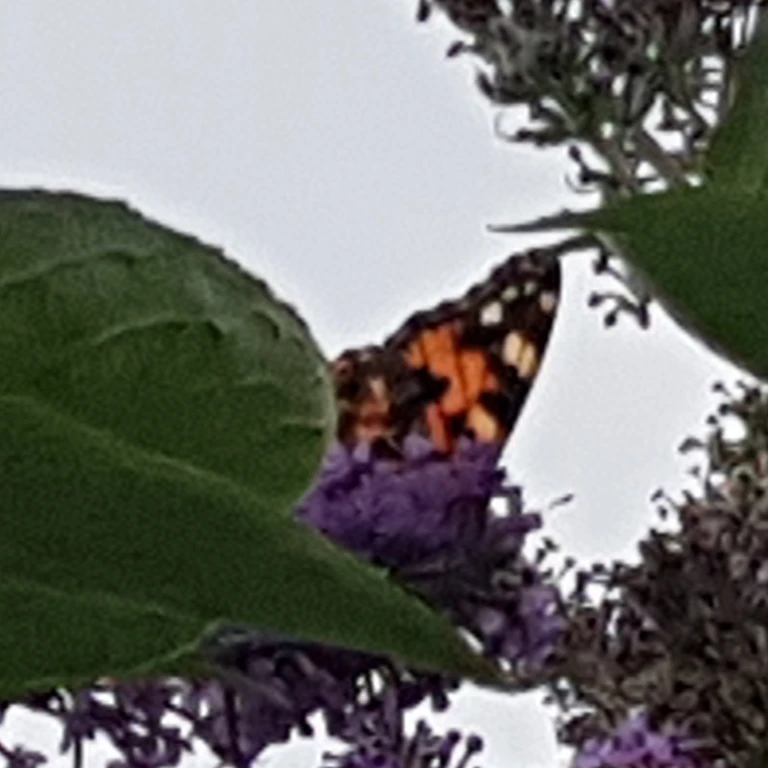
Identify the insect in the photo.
Vanessa cardui
